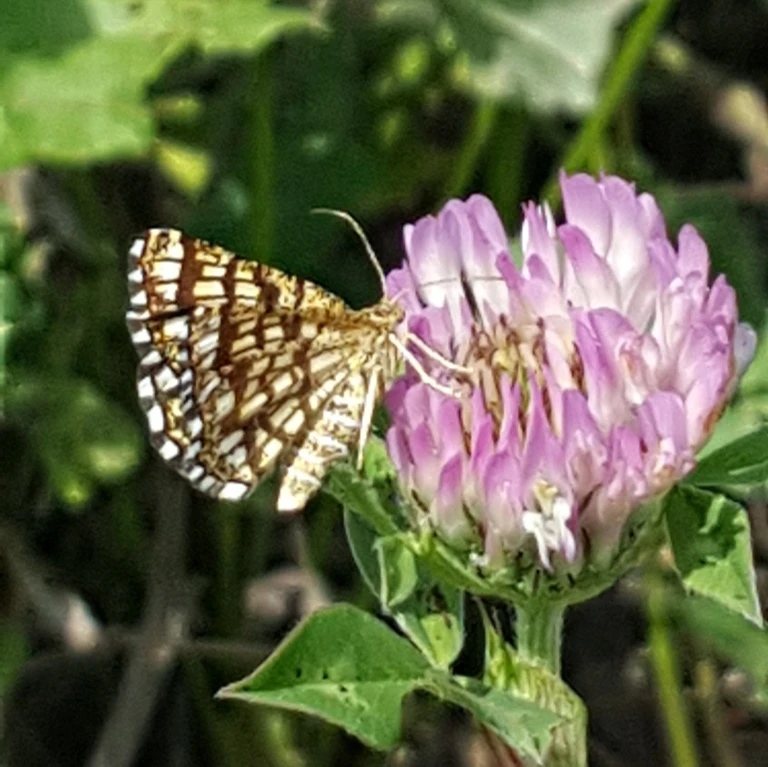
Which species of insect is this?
Chiasmia clathrata
